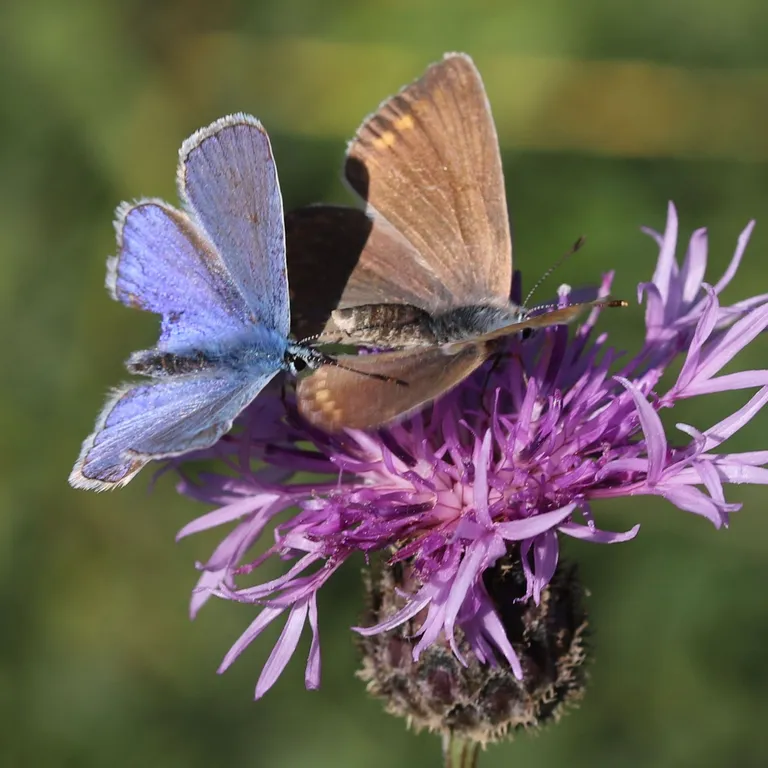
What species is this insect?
Polyommatus icarus
